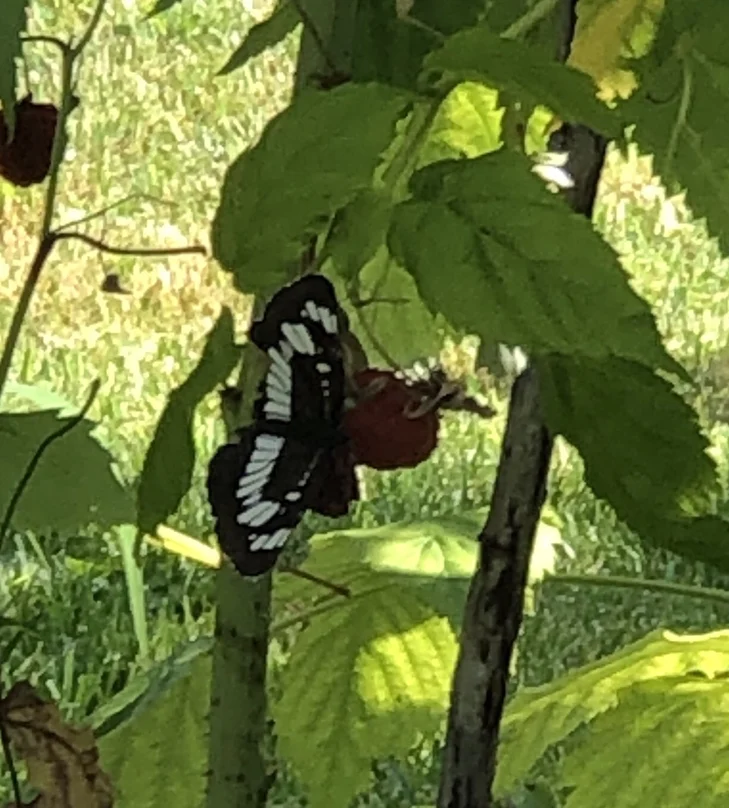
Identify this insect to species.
Neptis rivularis
